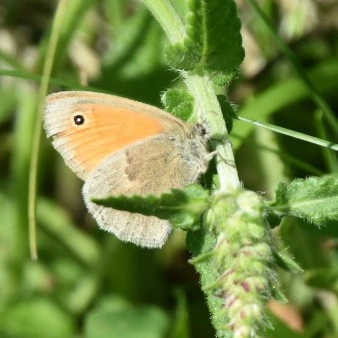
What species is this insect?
Coenonympha pamphilus
